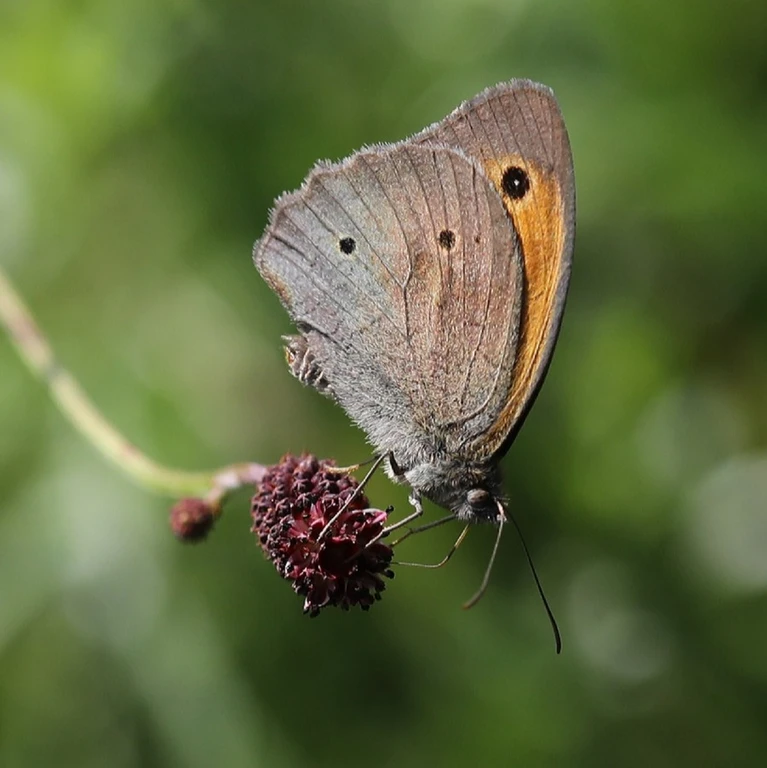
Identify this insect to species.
Maniola jurtina
